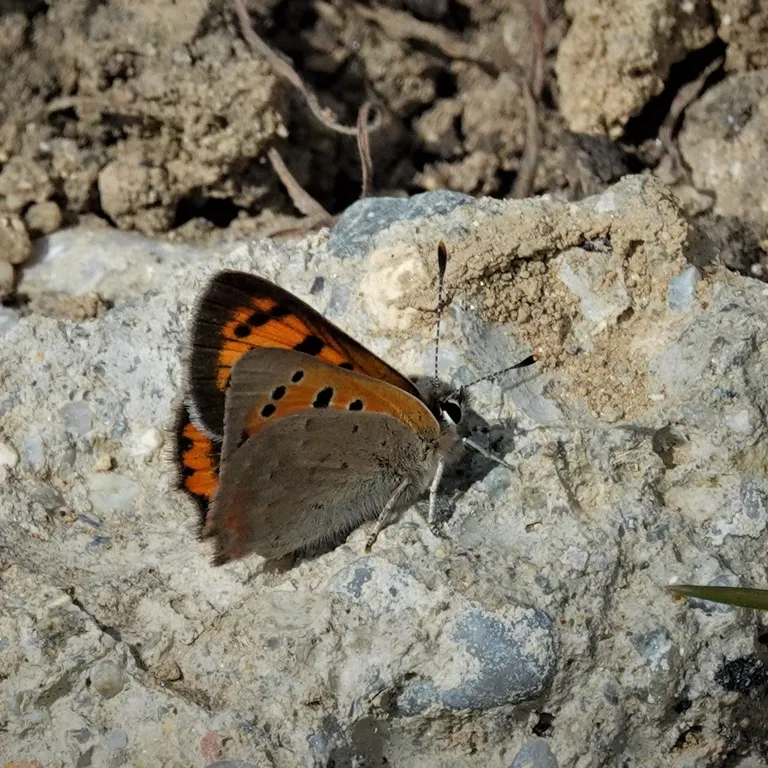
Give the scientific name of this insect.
Lycaena phlaeas
